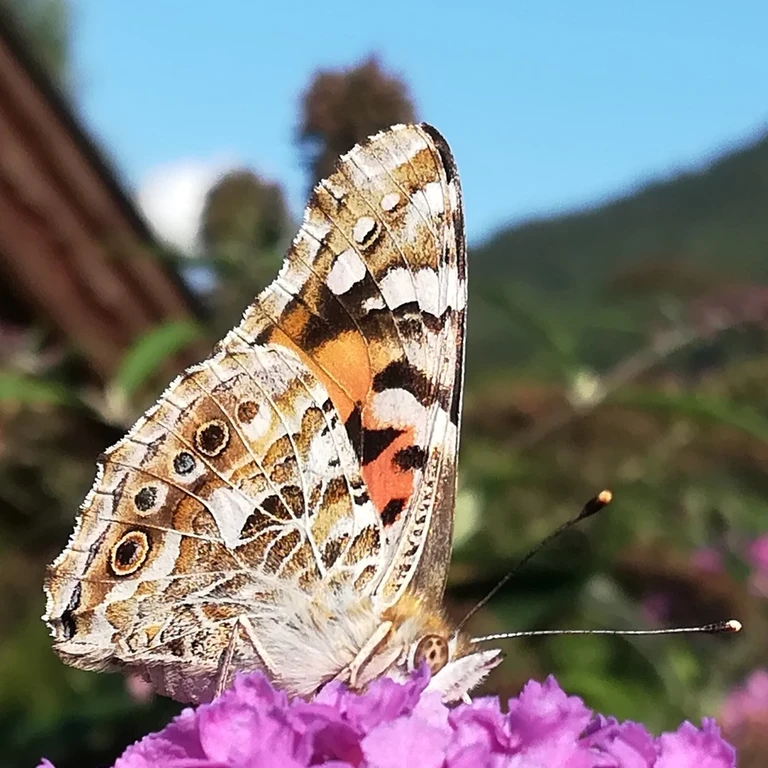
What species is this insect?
Vanessa cardui
